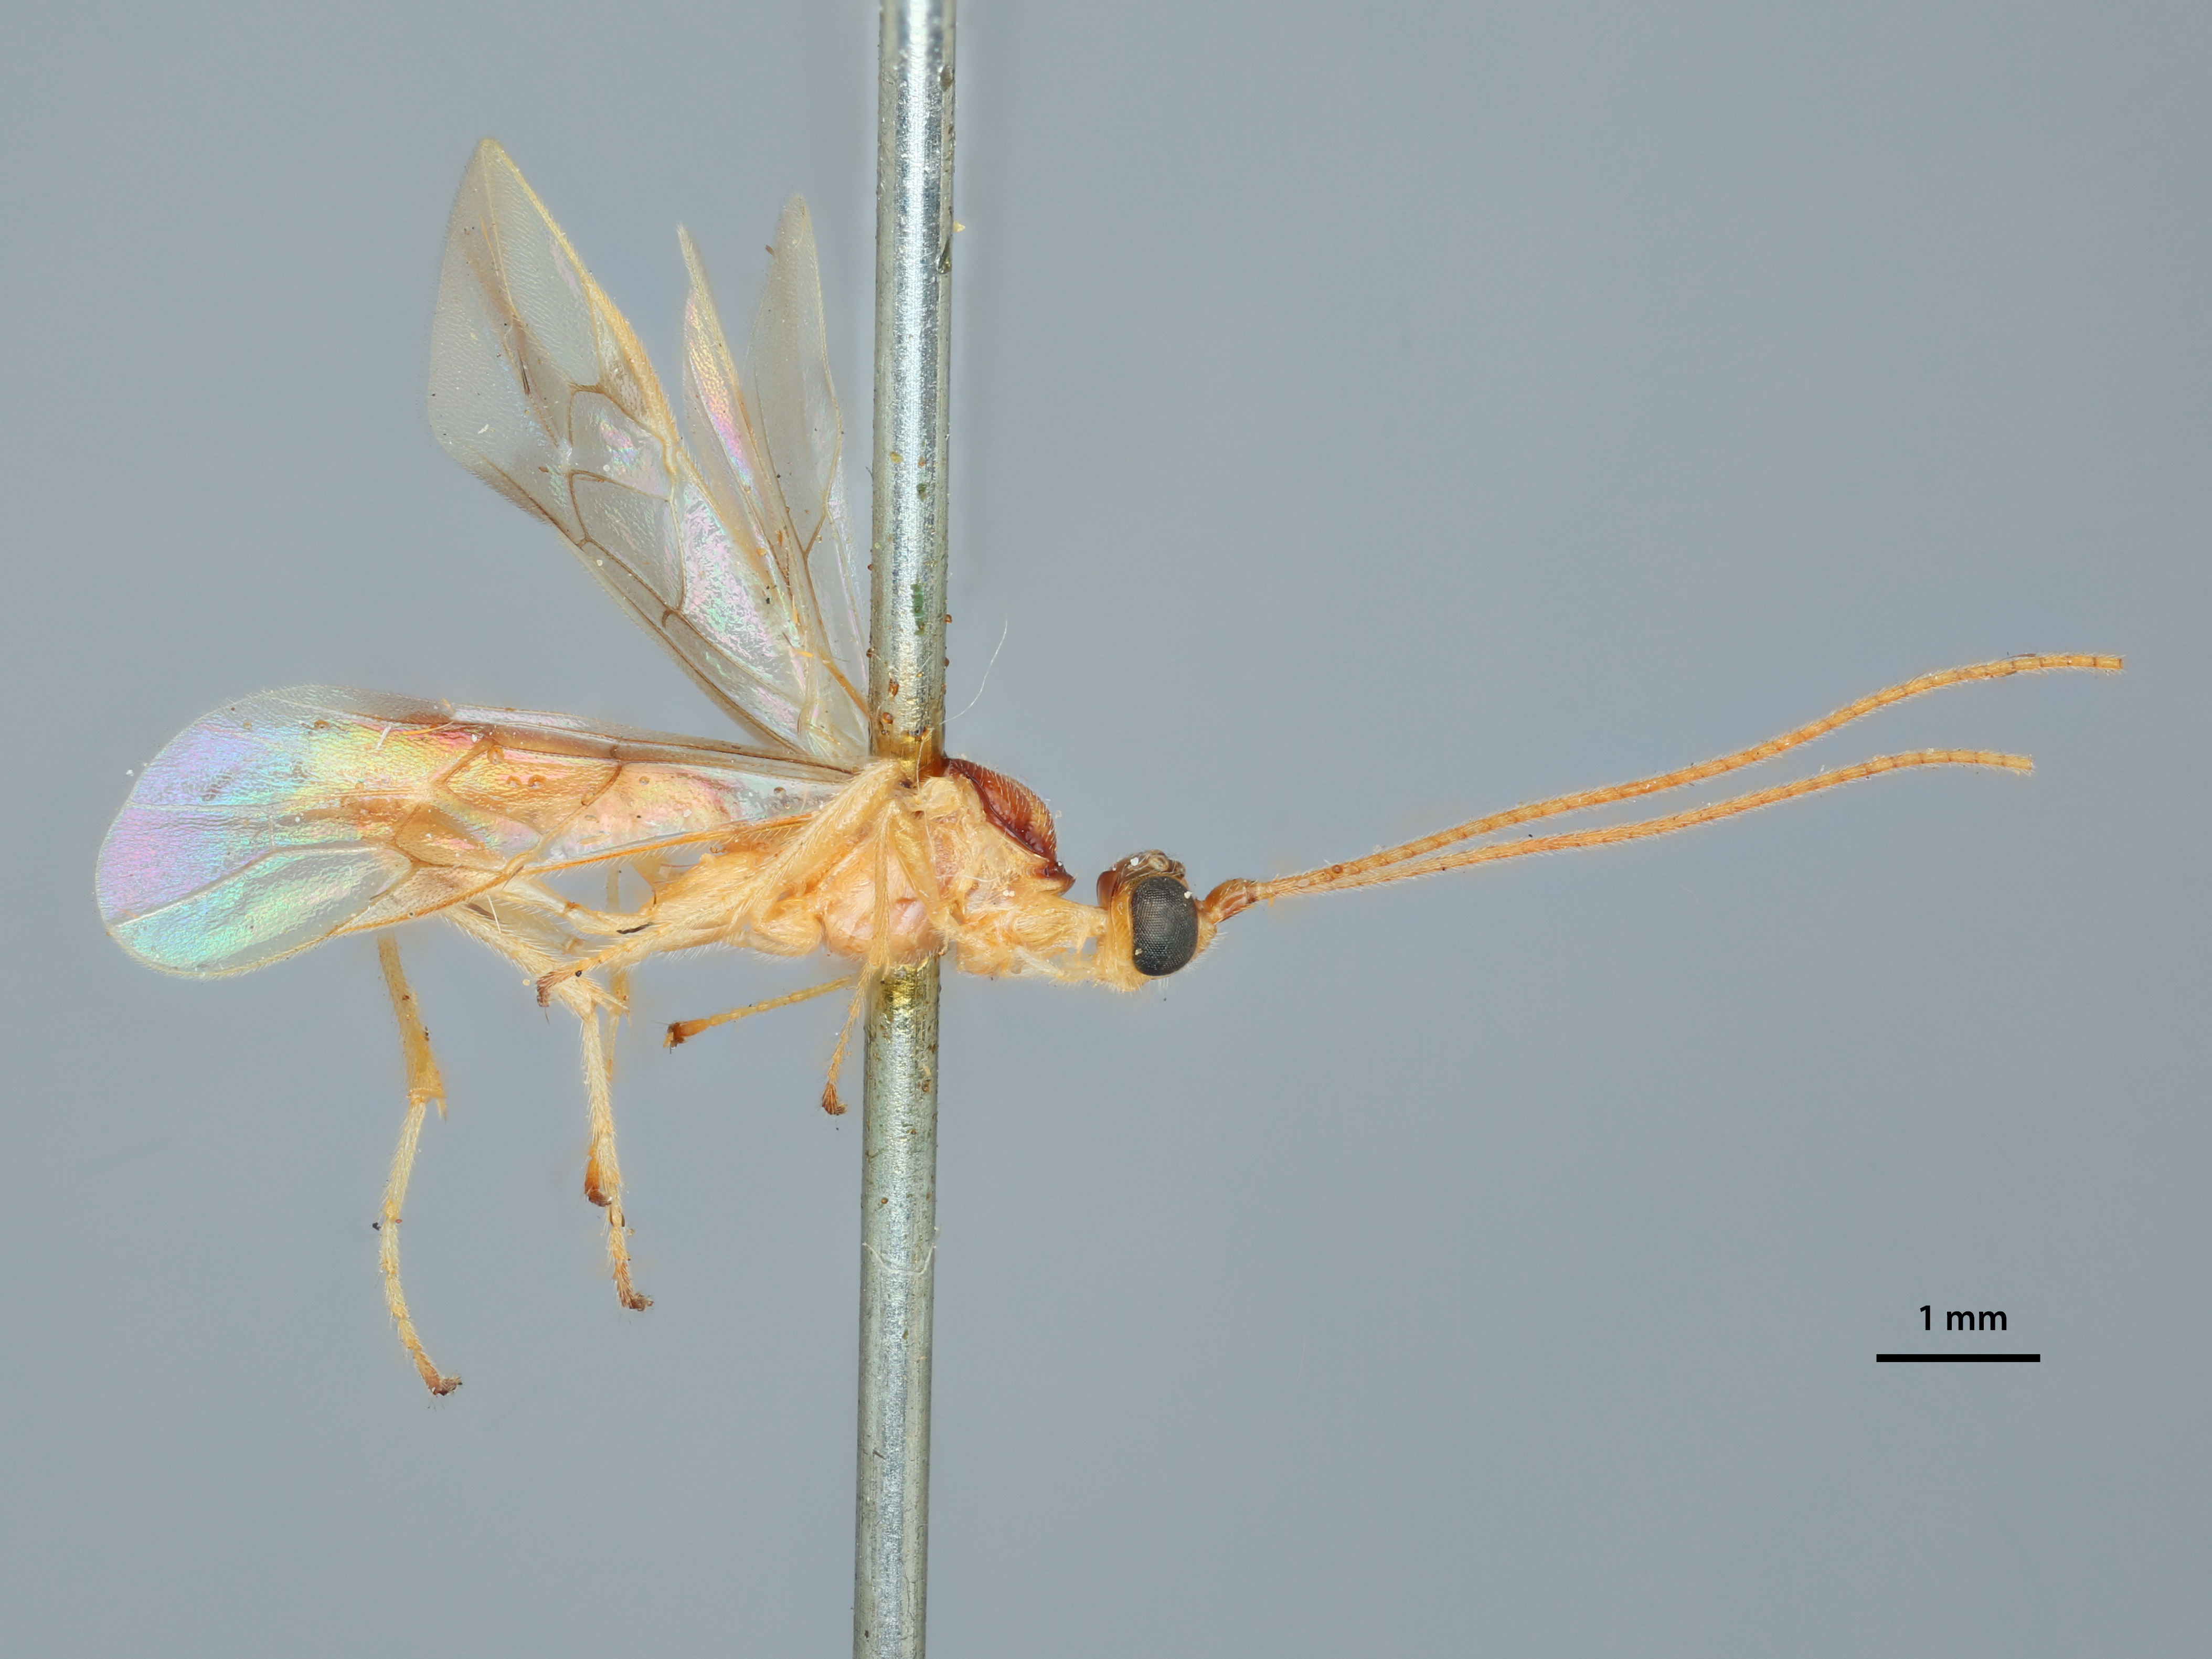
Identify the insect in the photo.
Pelecystoma eupoeyae
